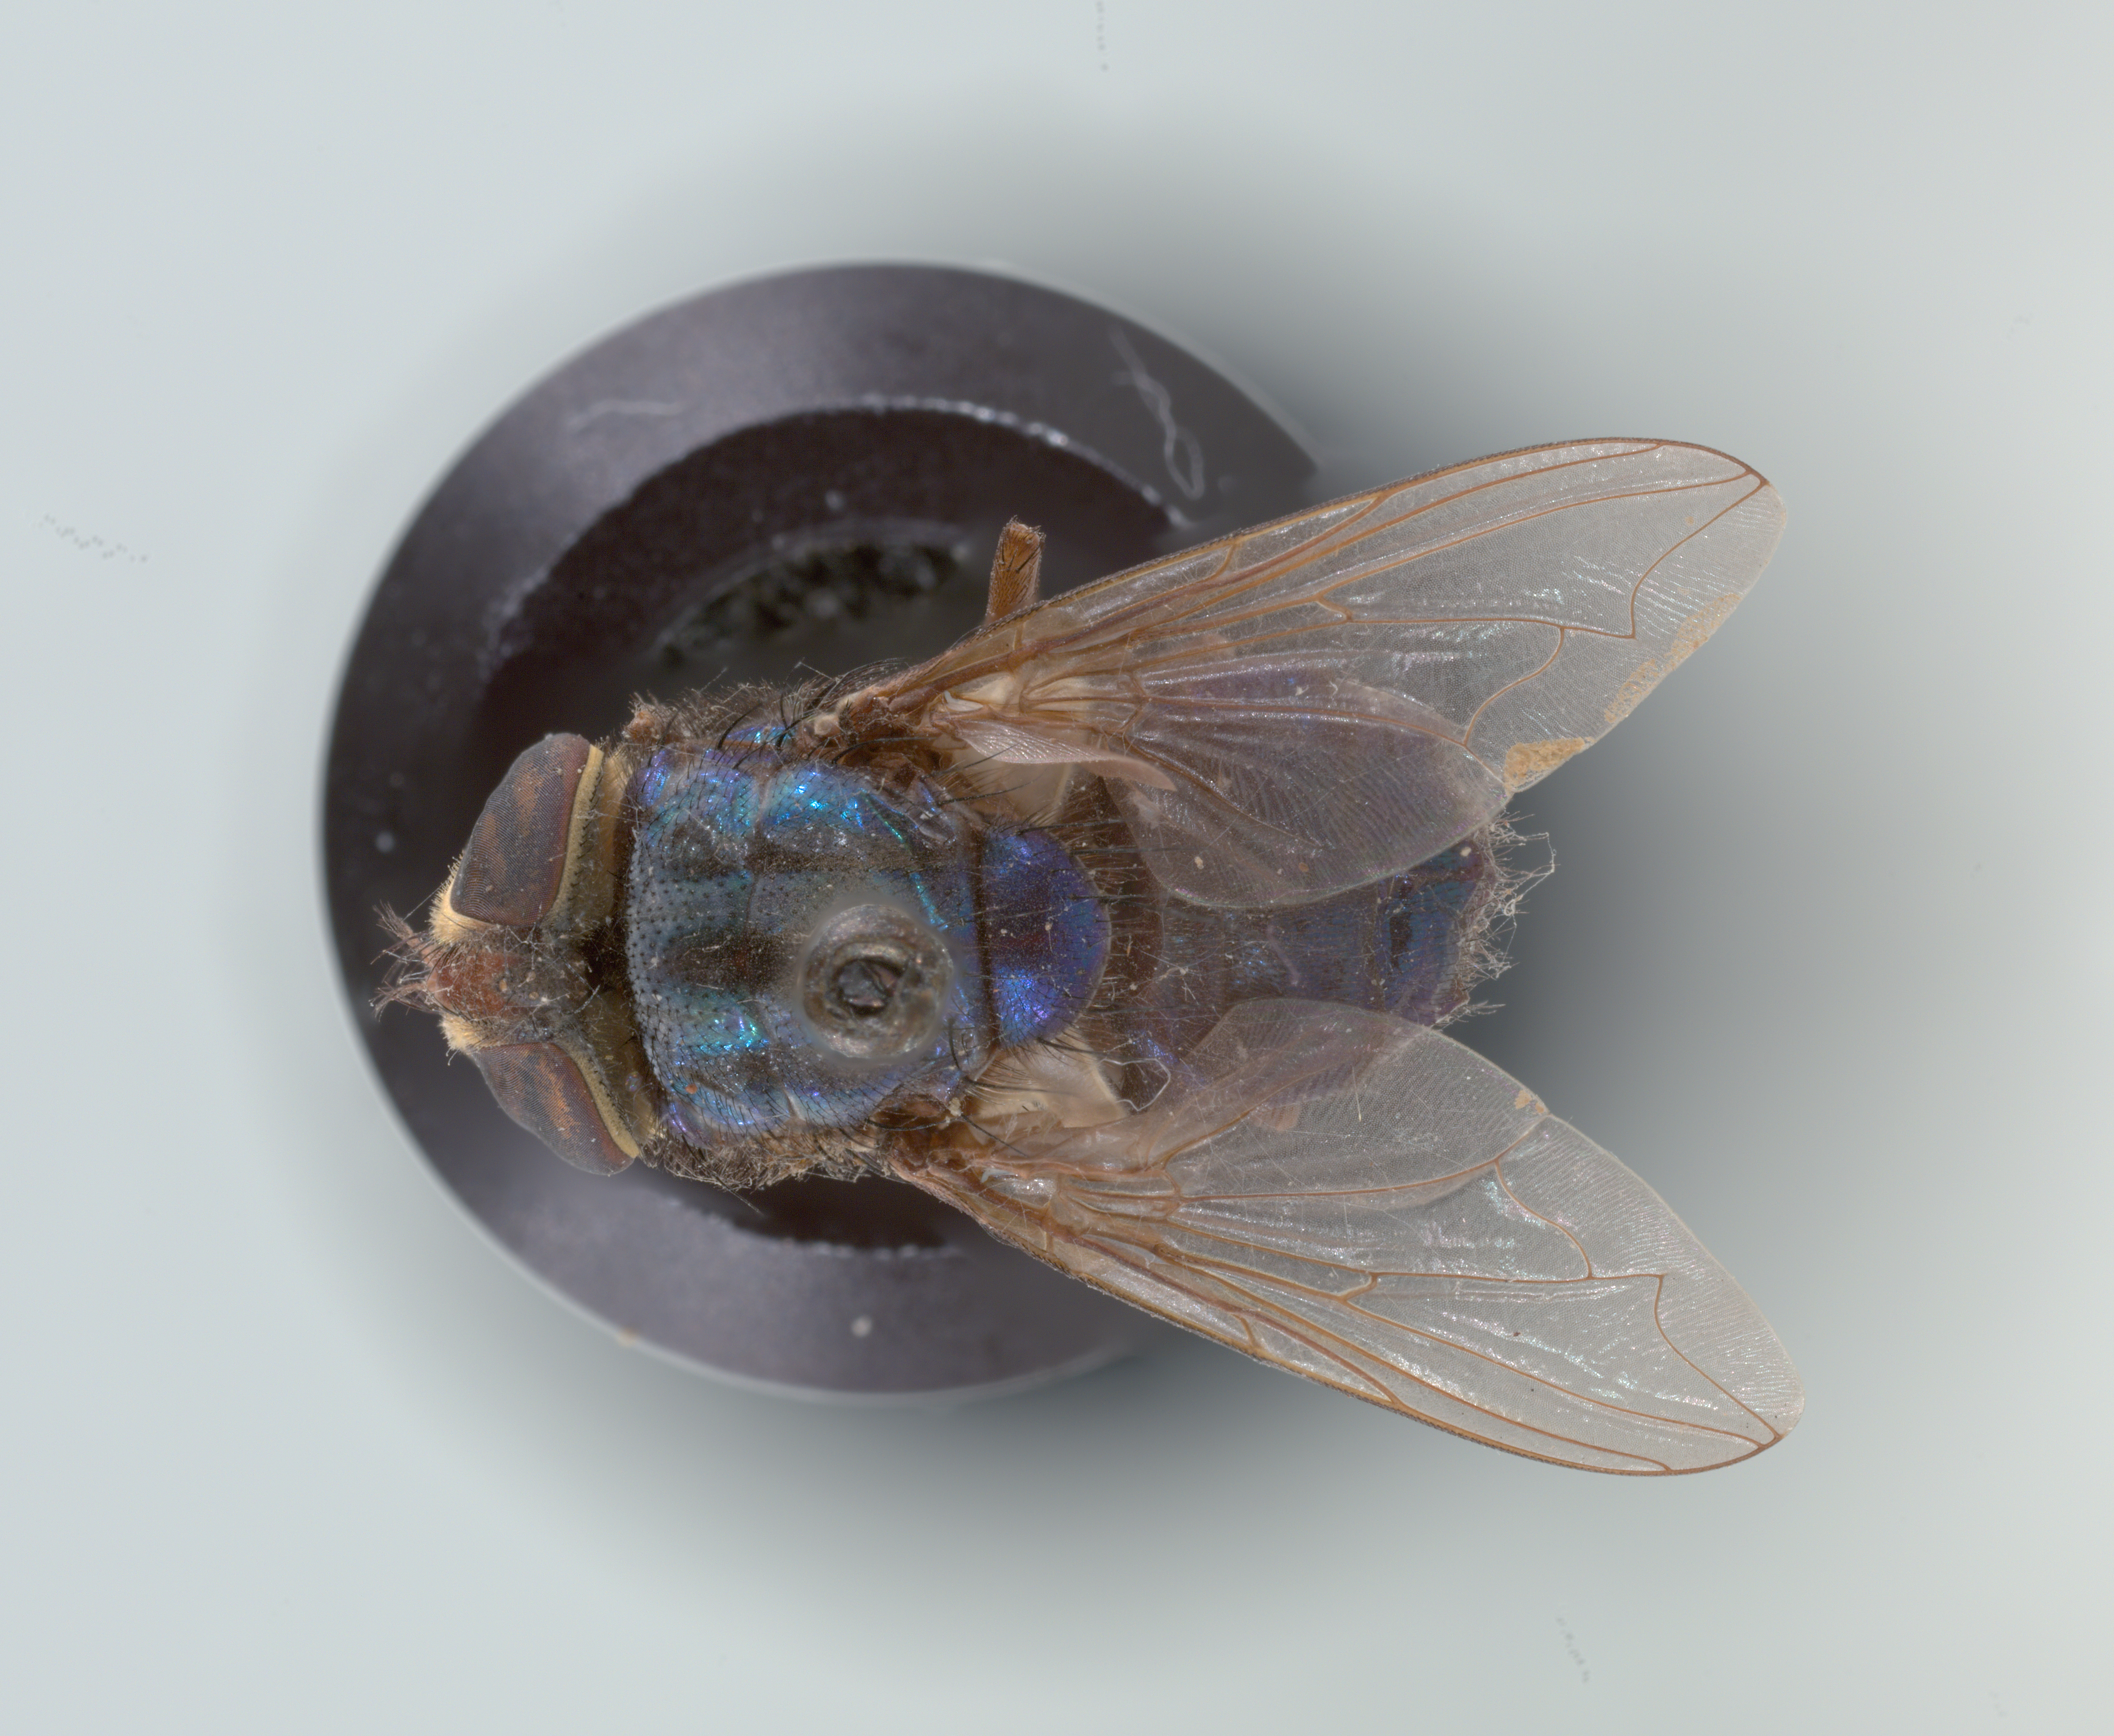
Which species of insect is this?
Cochliomyia hominivorax
